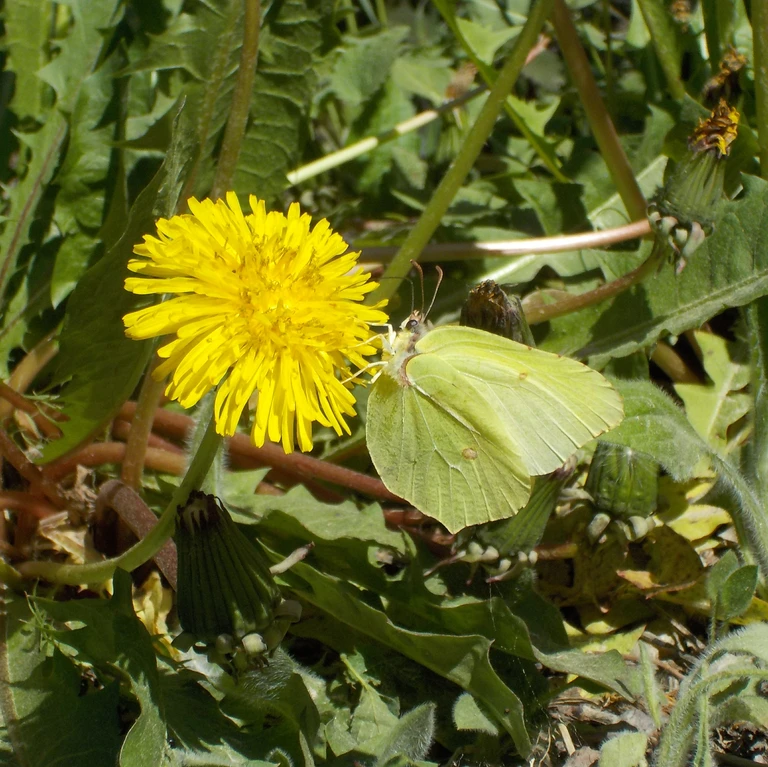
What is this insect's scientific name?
Gonepteryx rhamni
